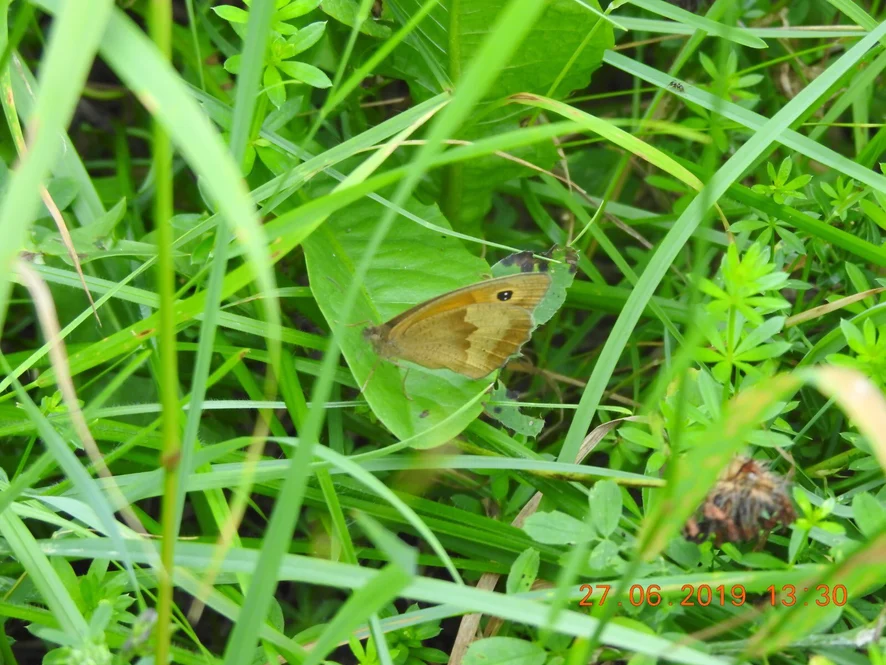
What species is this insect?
Maniola jurtina
